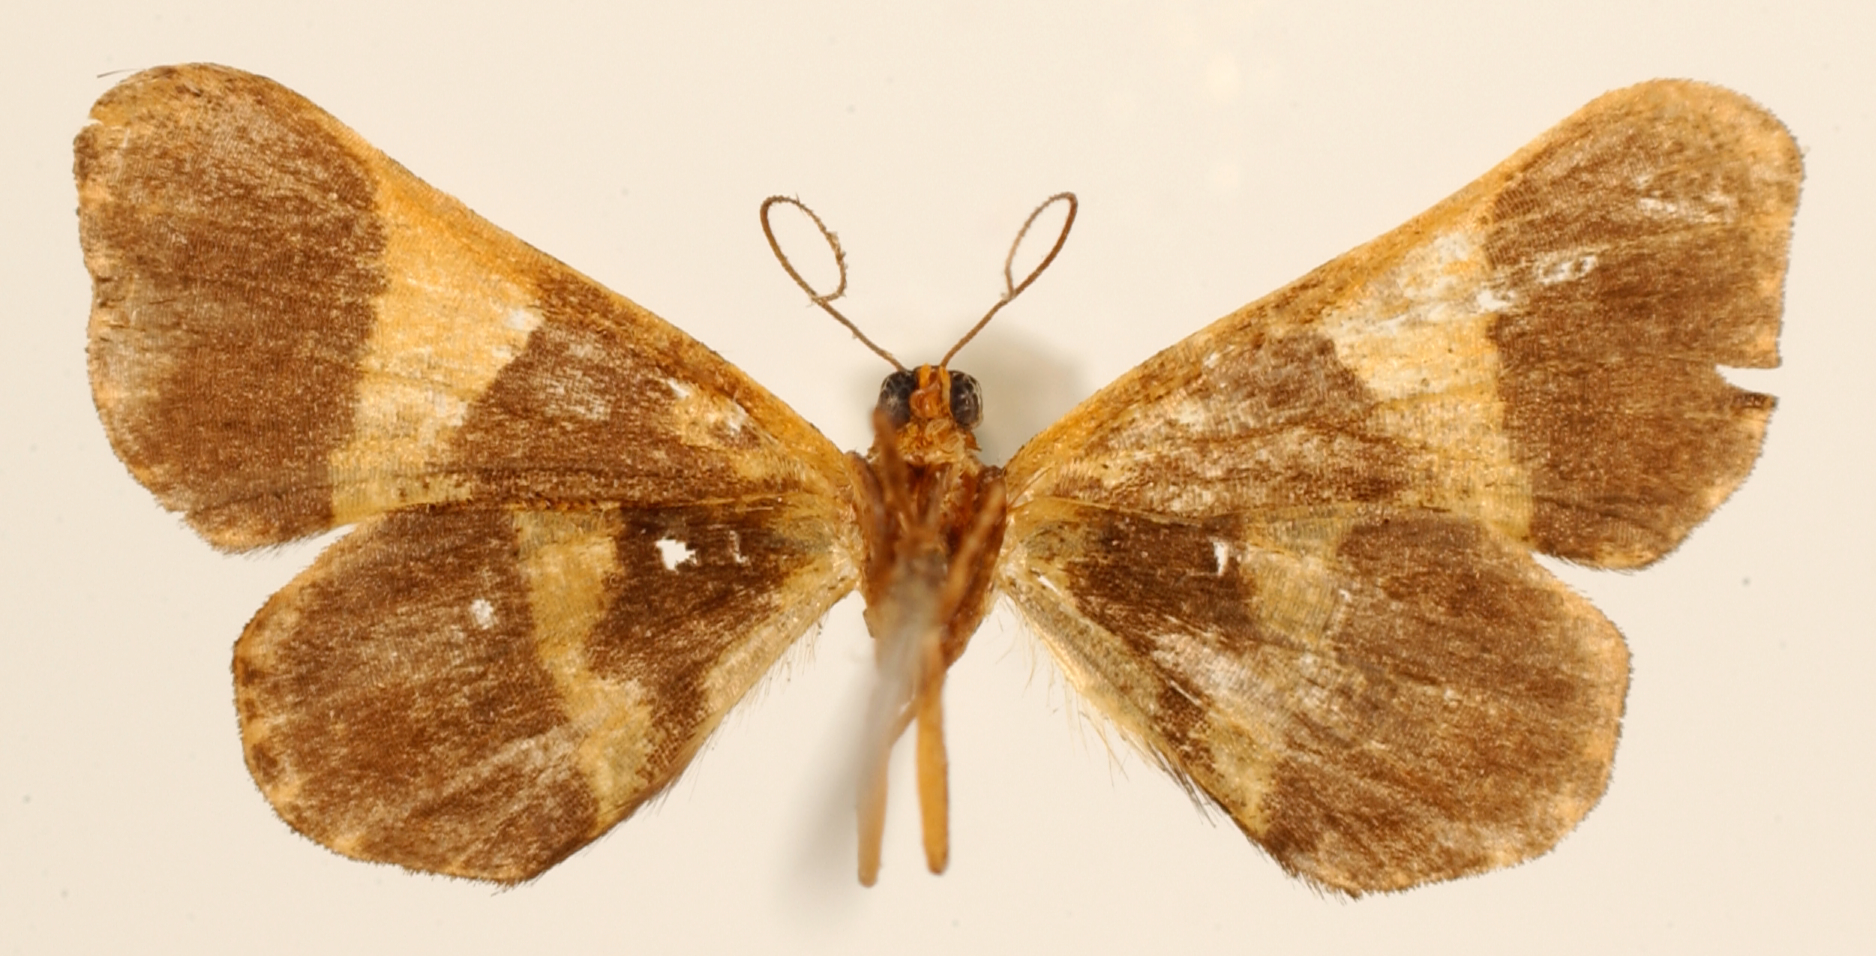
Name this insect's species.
Neozuga strictifascia
